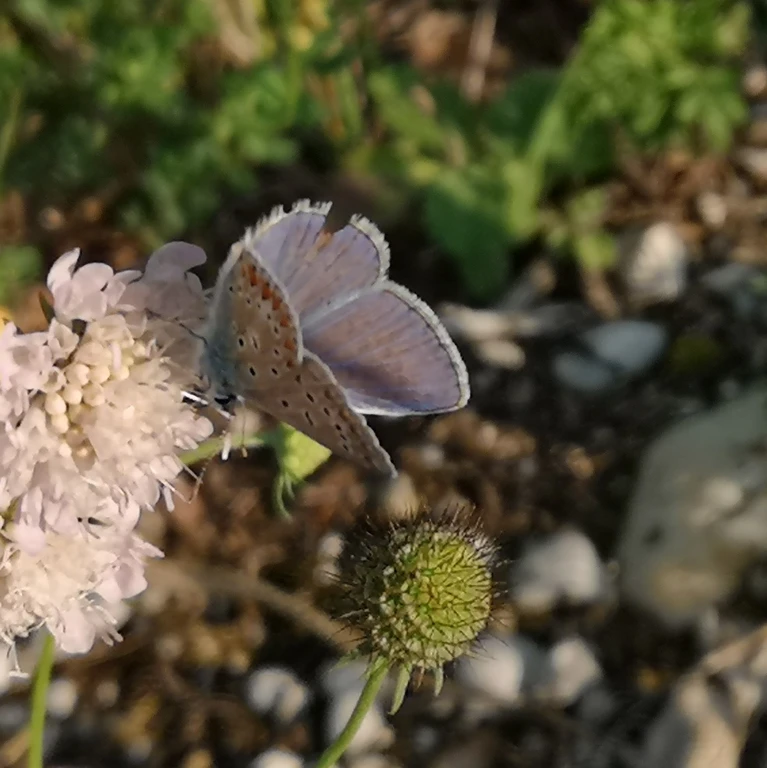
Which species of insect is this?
Polyommatus icarus
